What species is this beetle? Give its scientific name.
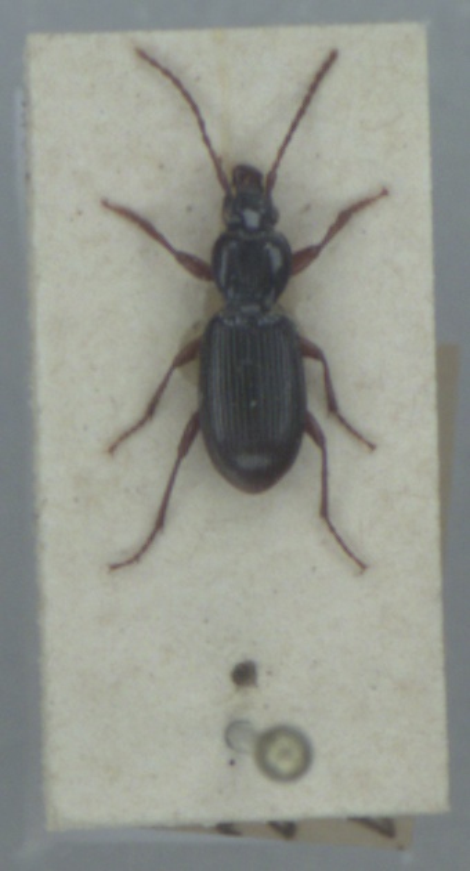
Stomis pumicatus
